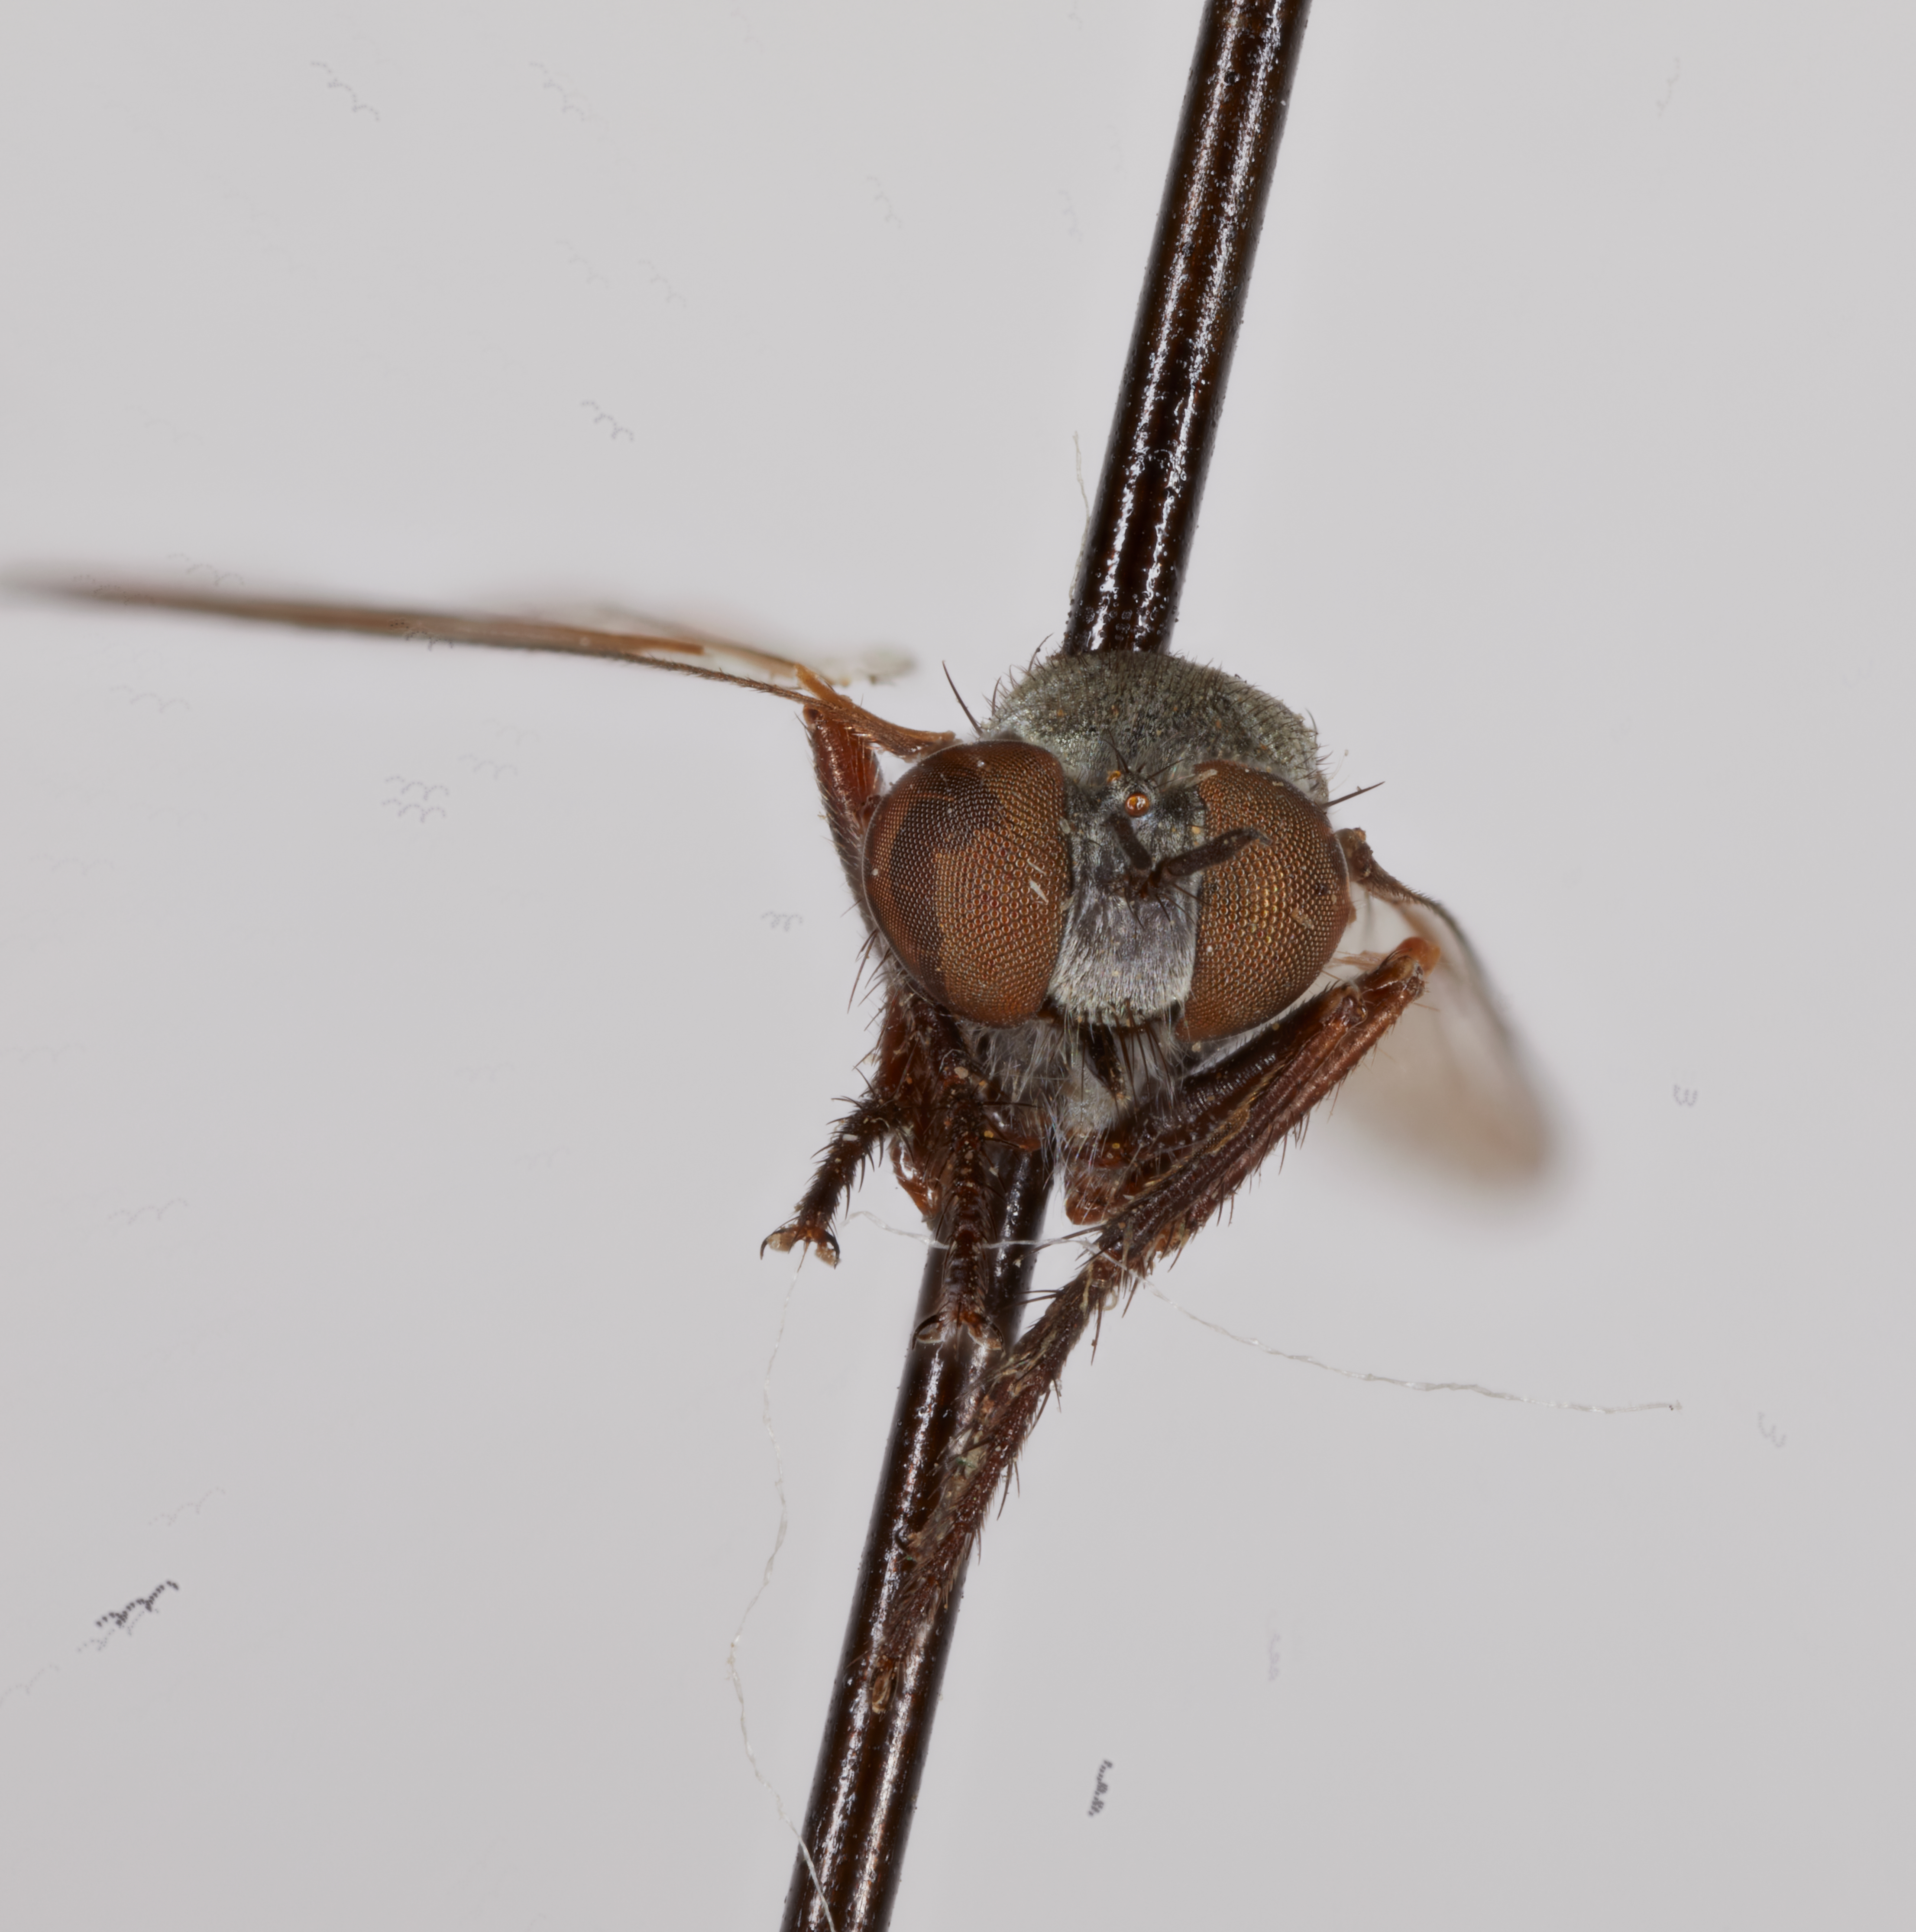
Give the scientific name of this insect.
Cophura melanochaeta
